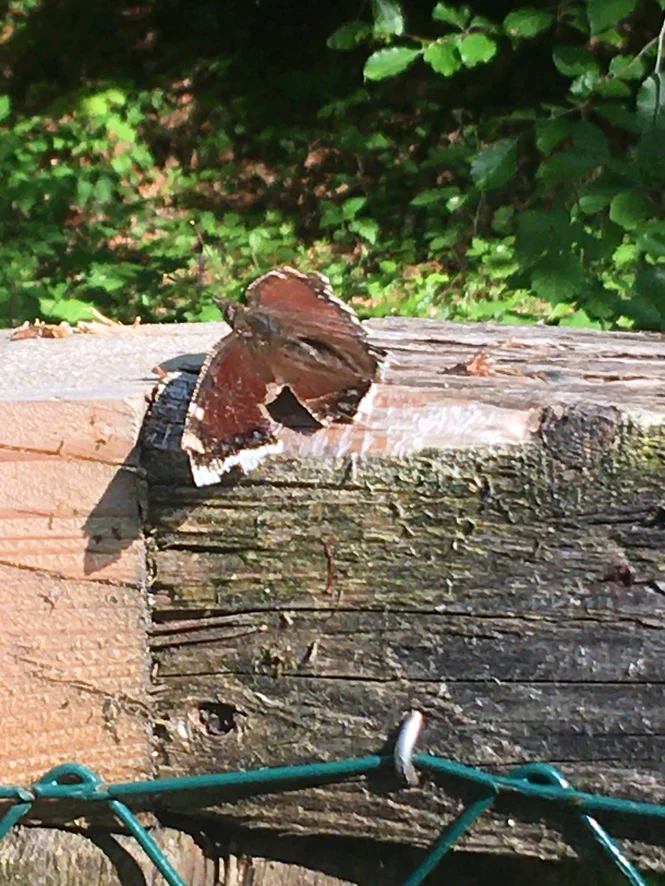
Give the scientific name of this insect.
Nymphalis antiopa
